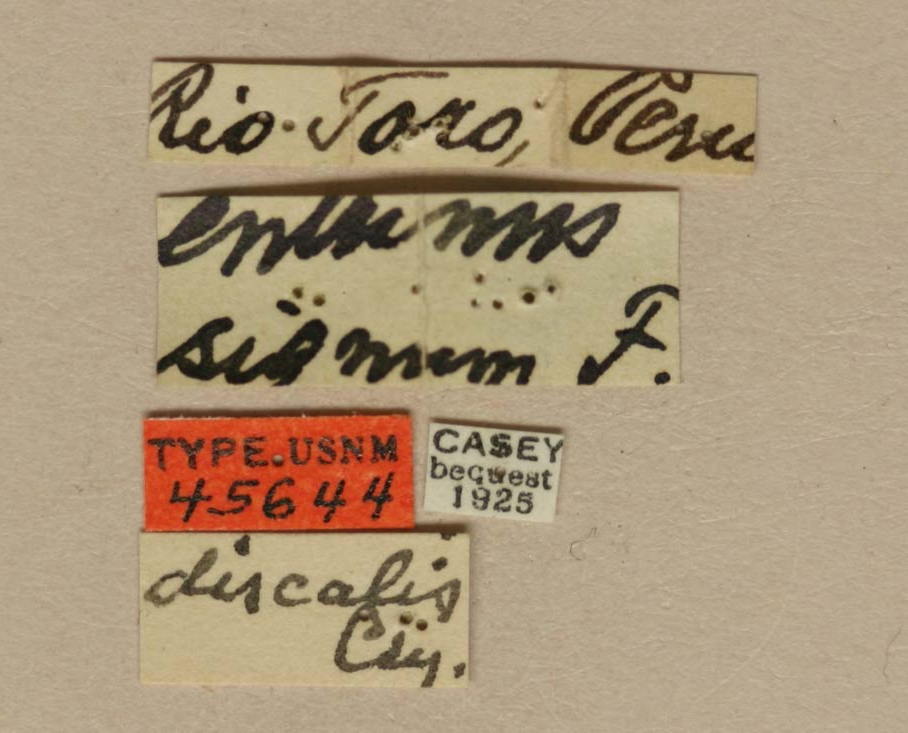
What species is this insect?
Linomadarus discalis
